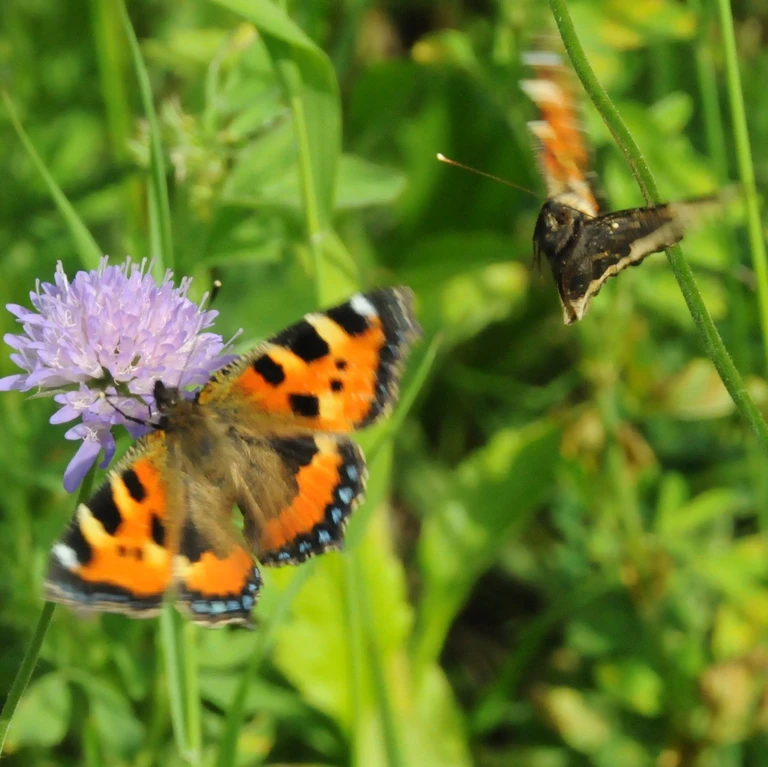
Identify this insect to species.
Aglais urticae
